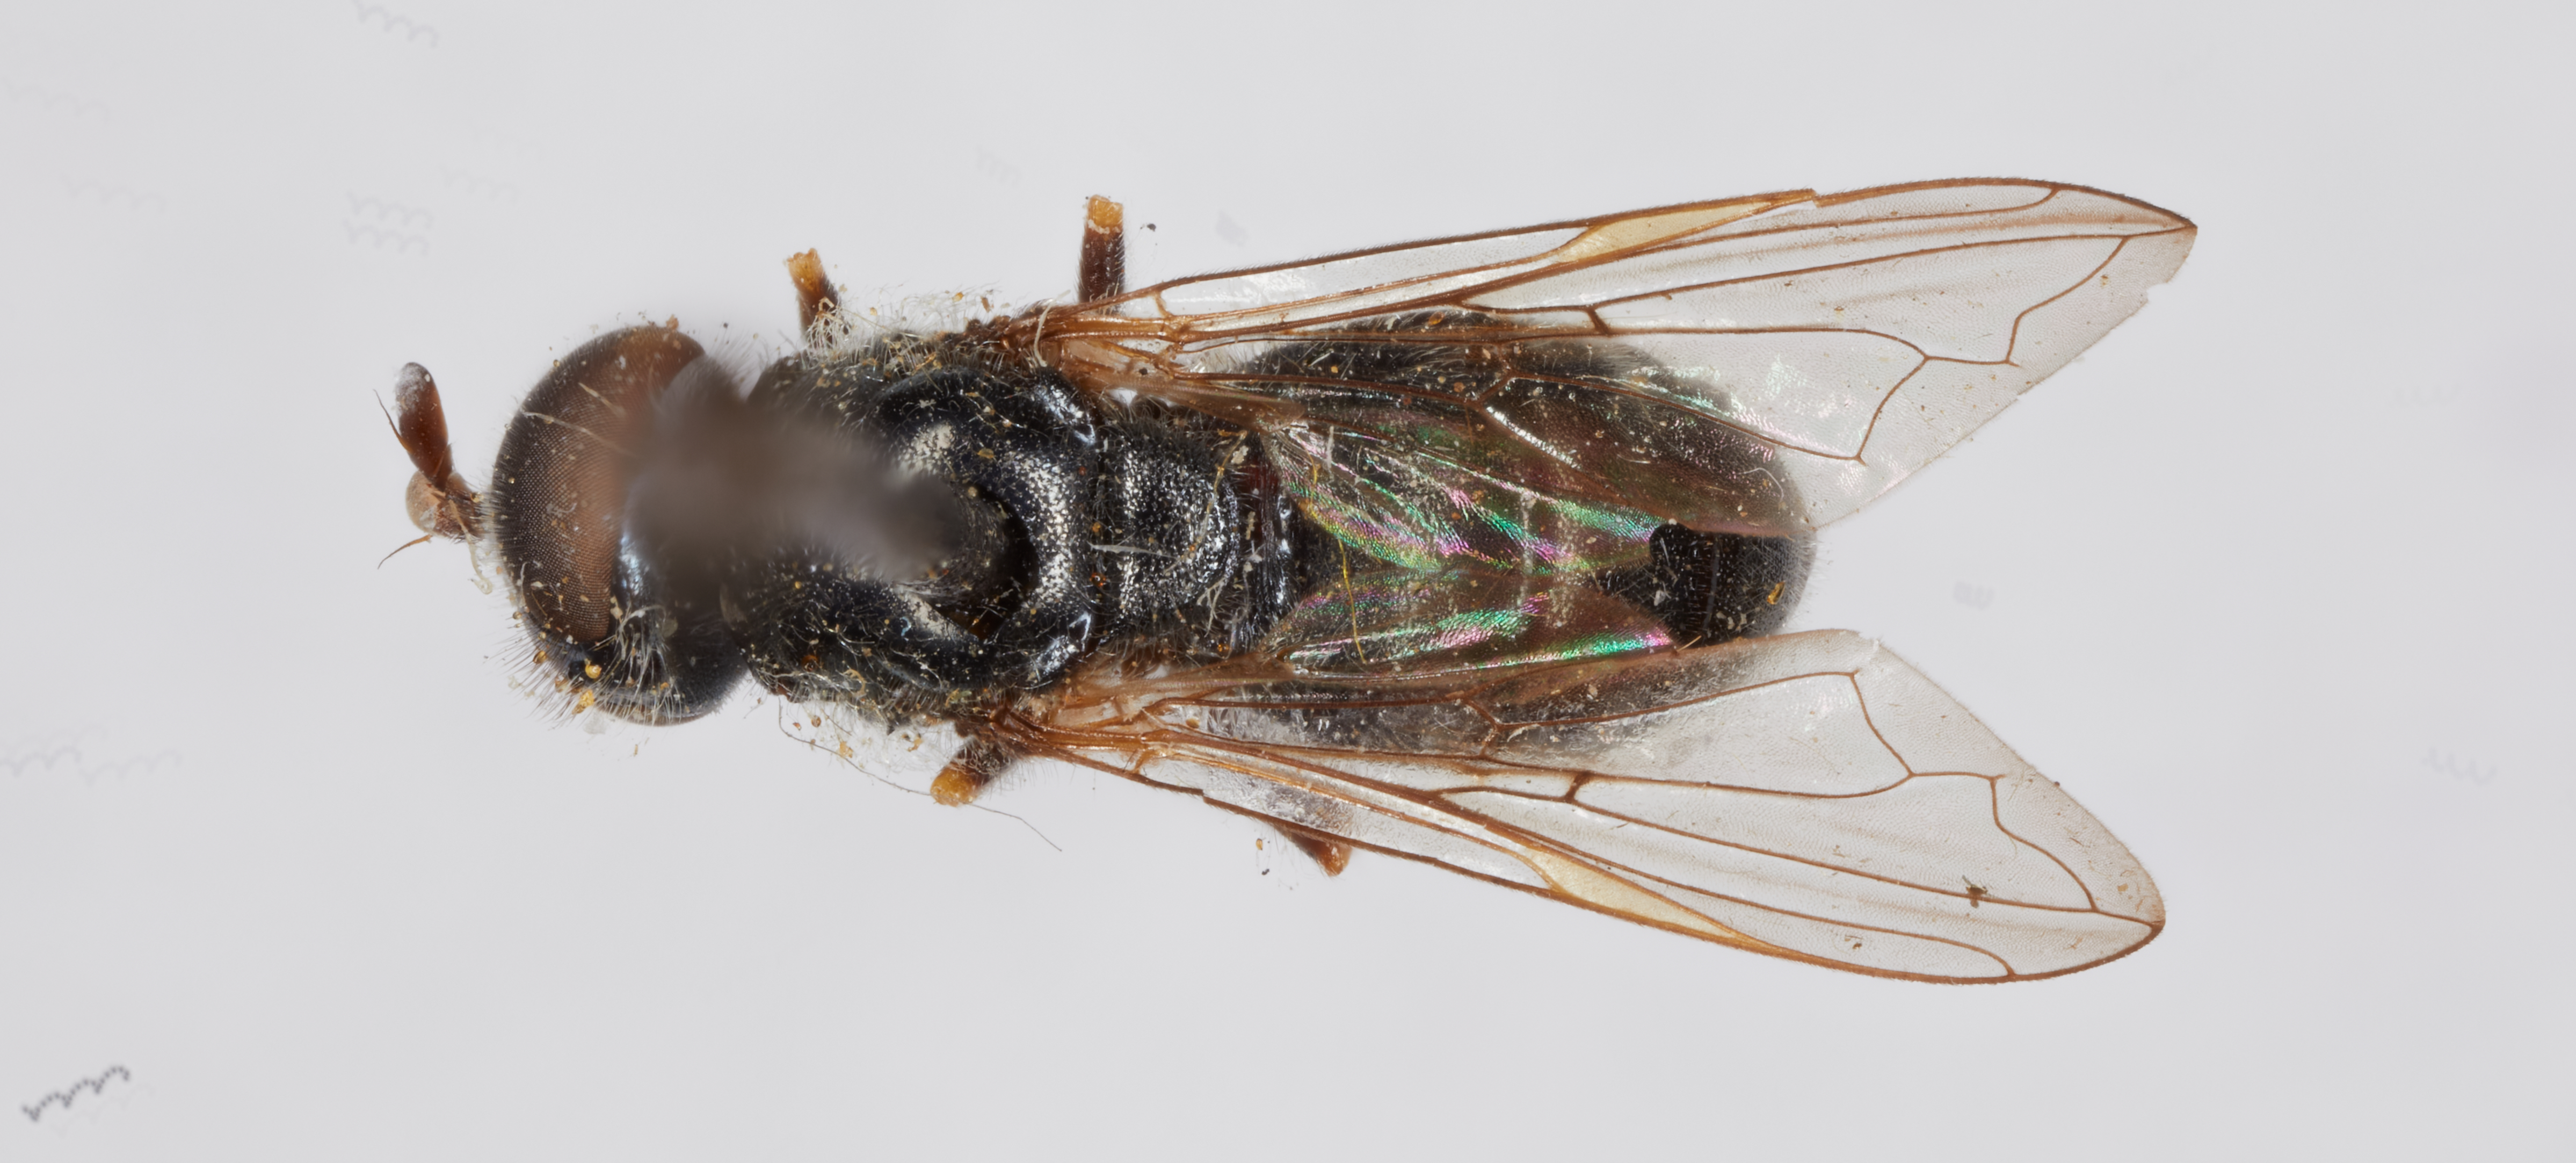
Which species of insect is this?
Pipiza pistica
